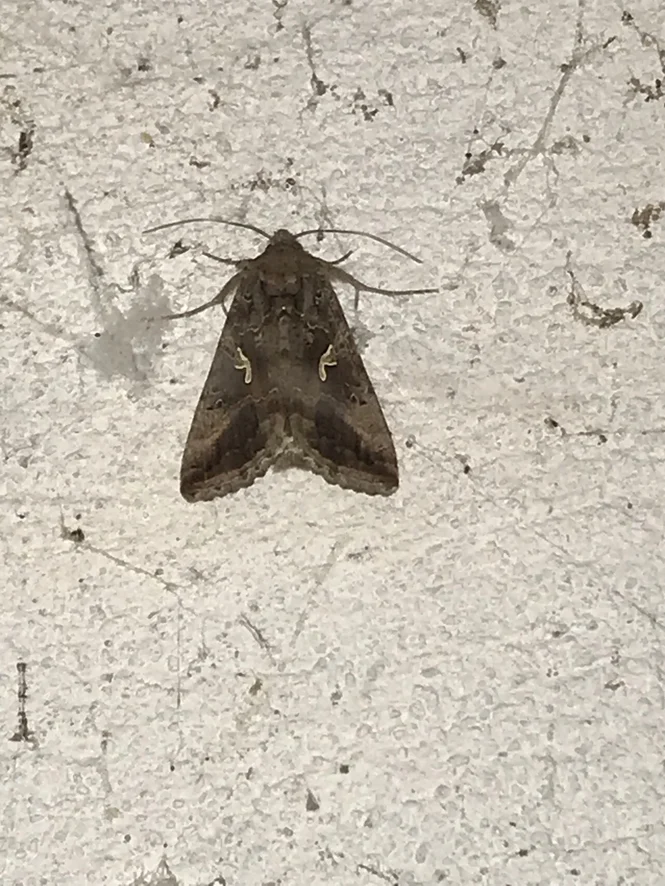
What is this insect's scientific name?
Autographa gamma
